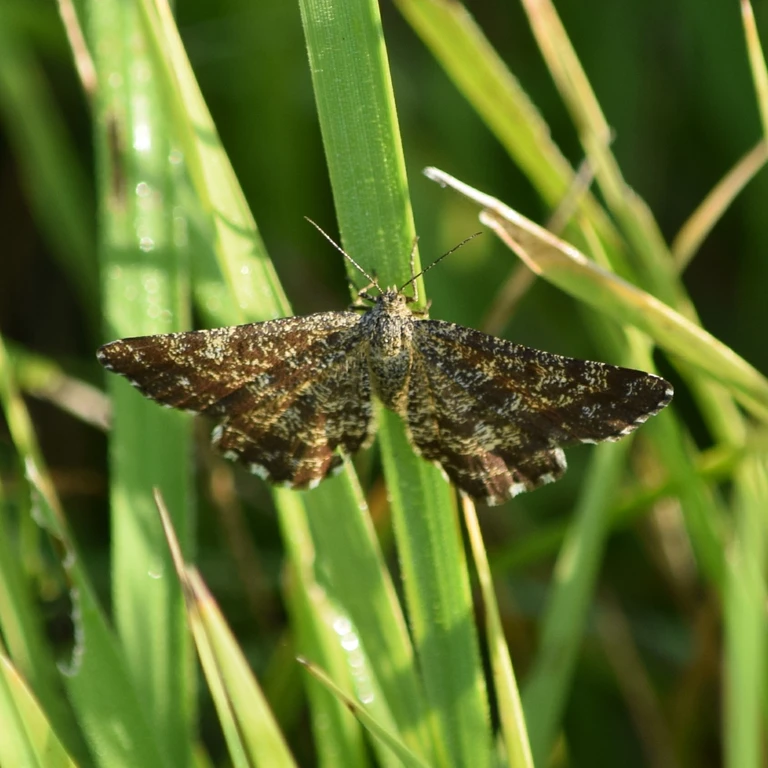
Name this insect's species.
Ematurga atomaria
